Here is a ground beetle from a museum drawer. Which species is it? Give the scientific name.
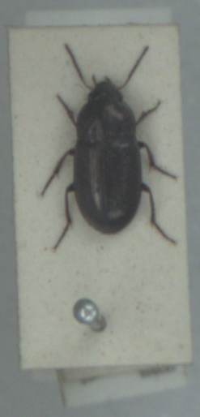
Amara tibialis
